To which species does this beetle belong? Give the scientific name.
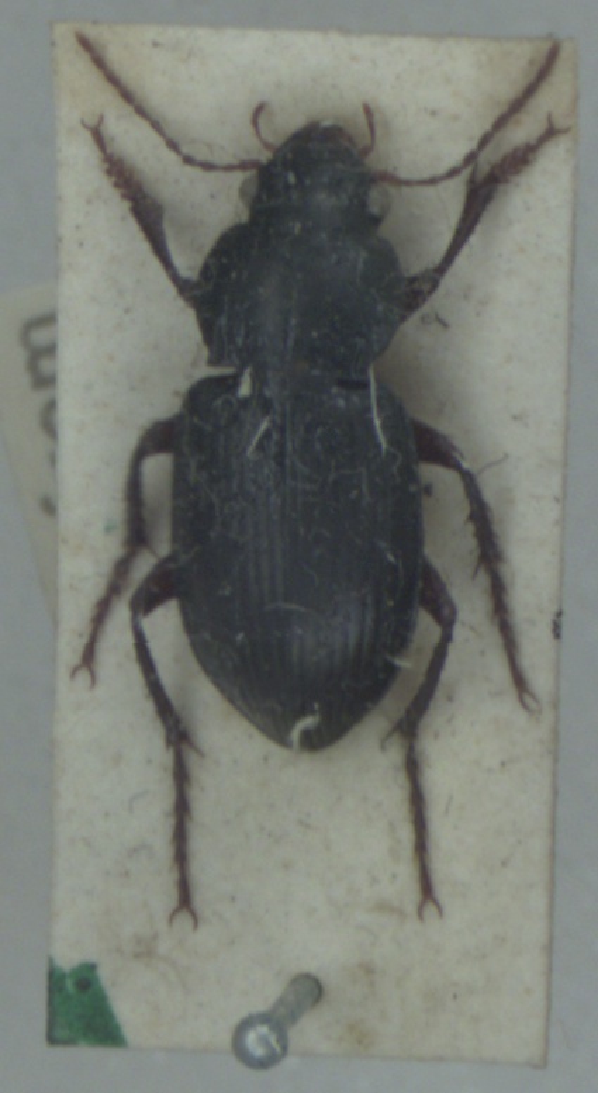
Amara aulica
